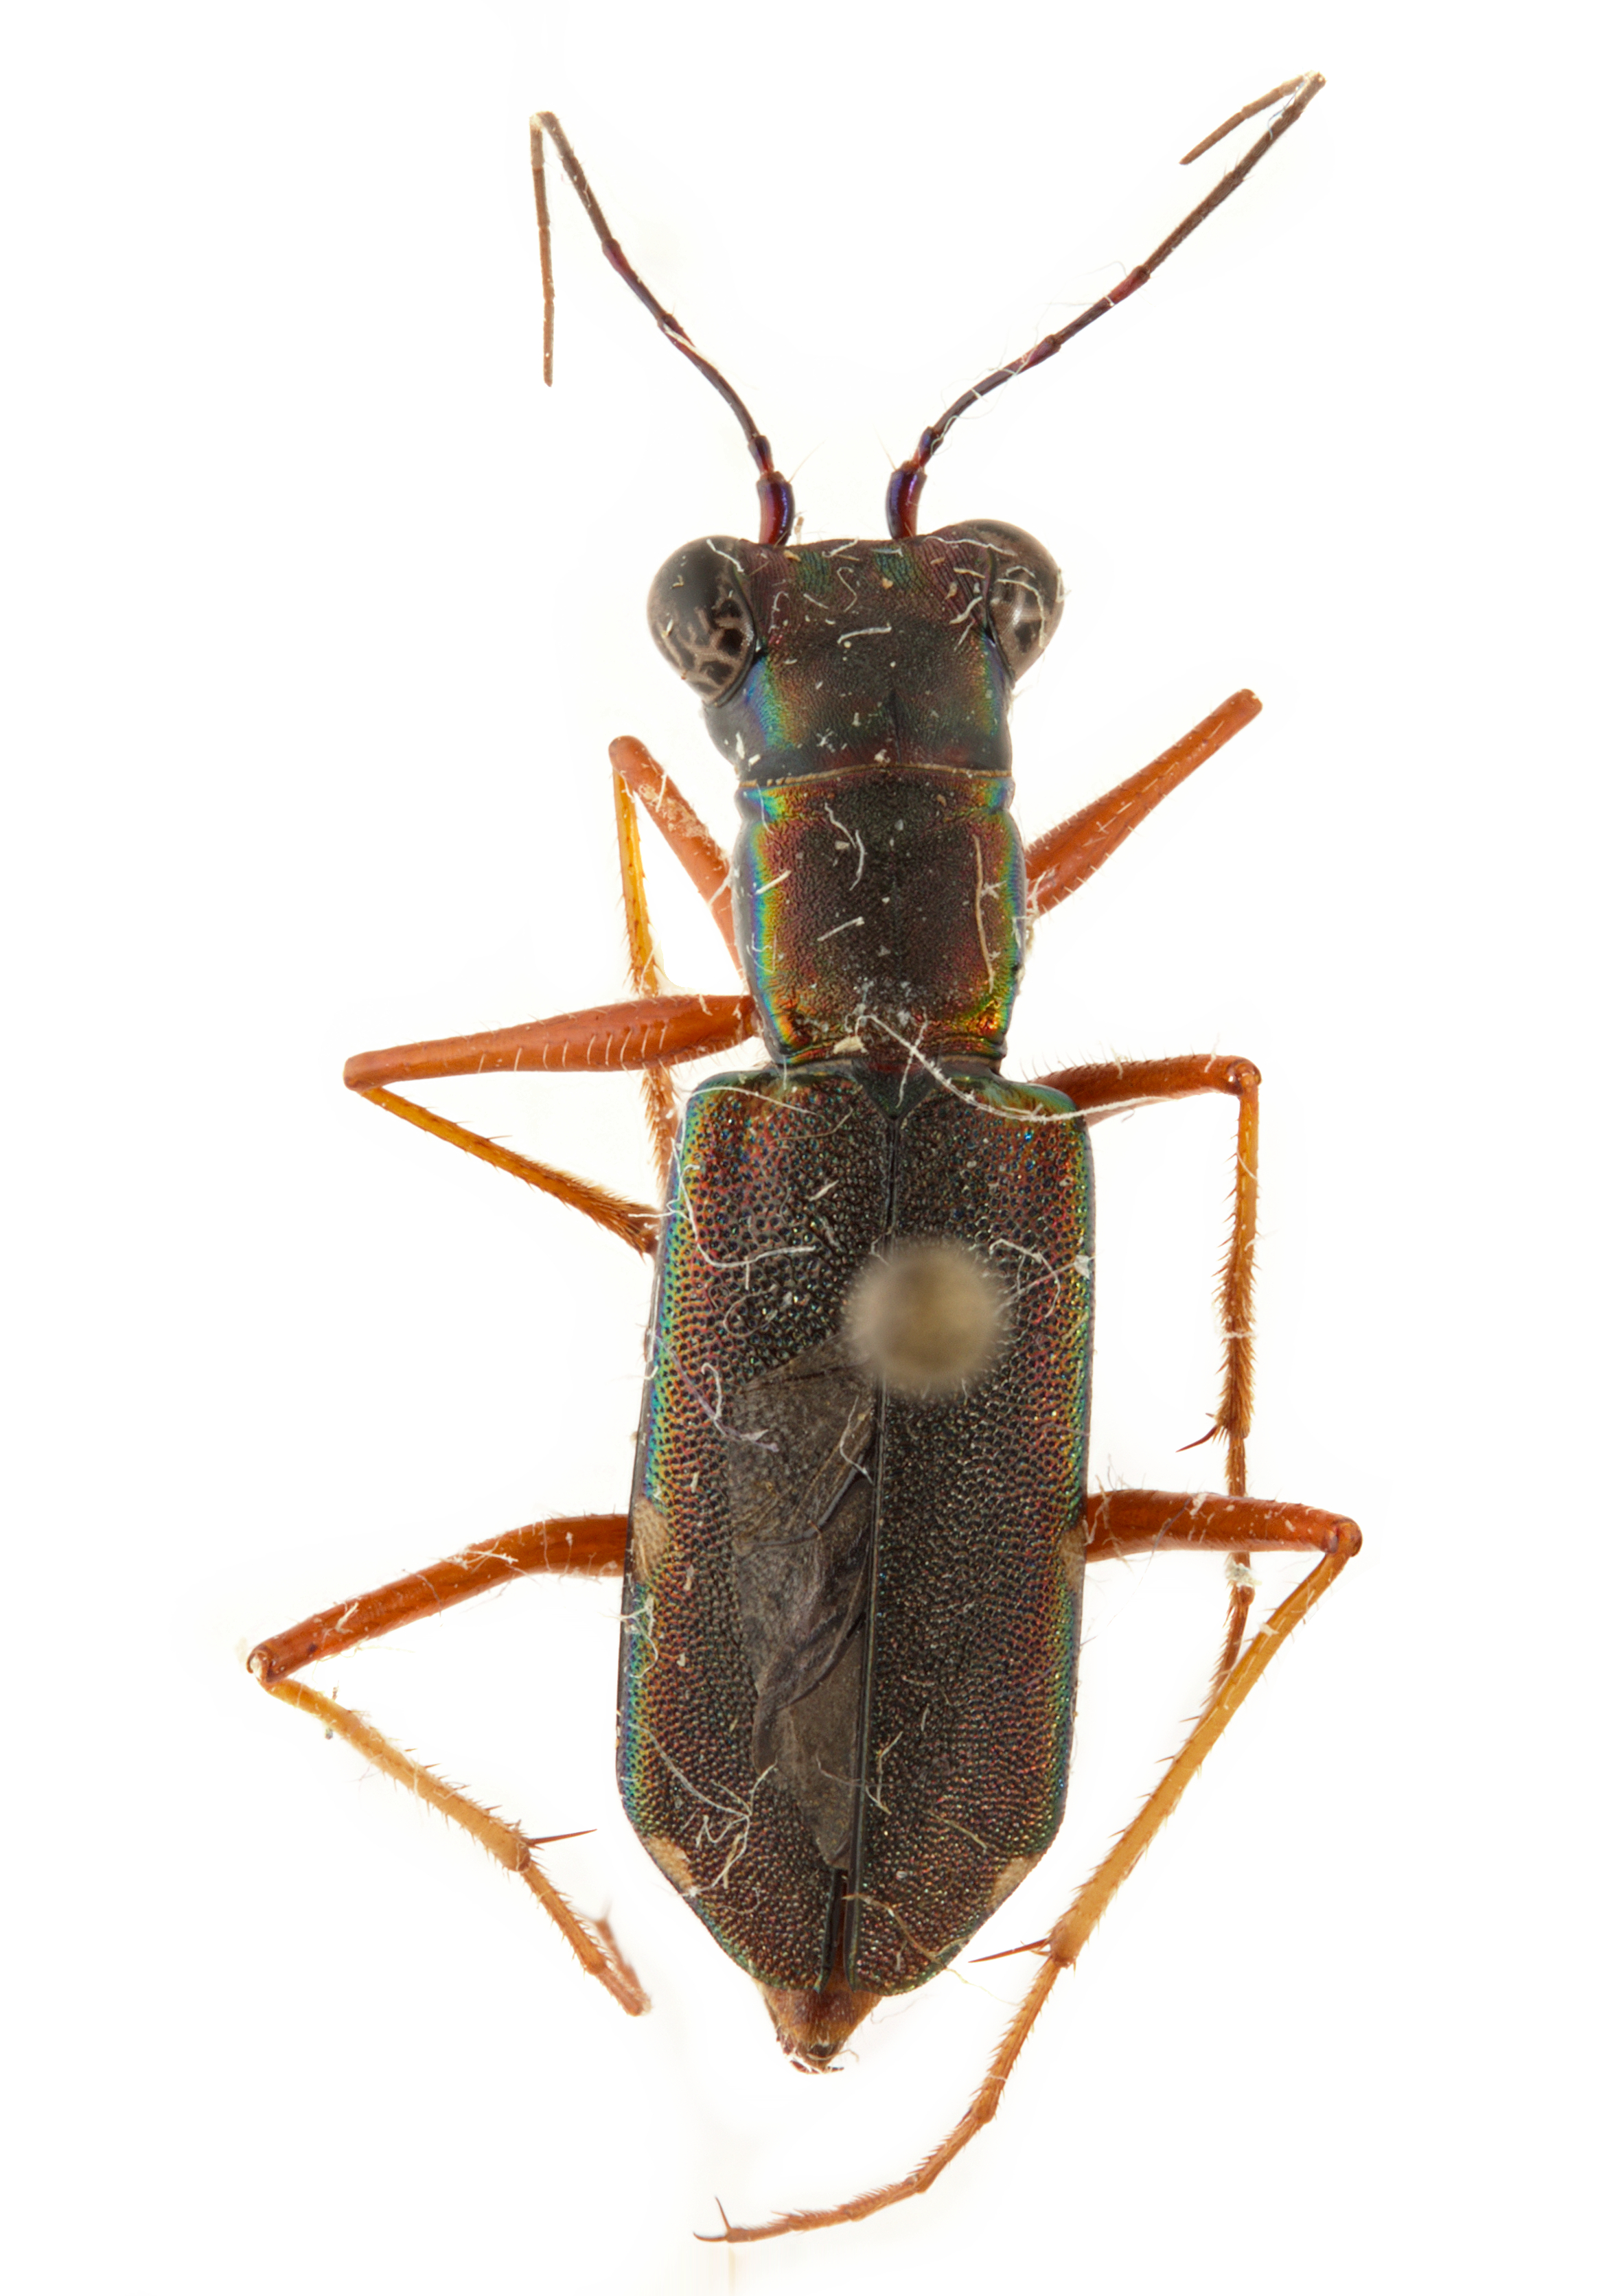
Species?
Odontocheila luridipes
